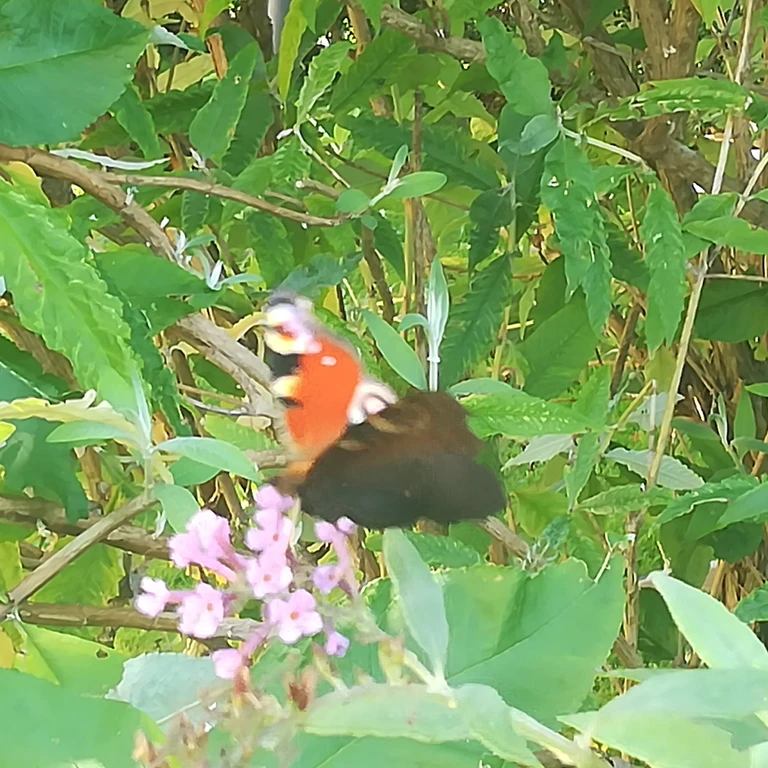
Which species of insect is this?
Aglais io
